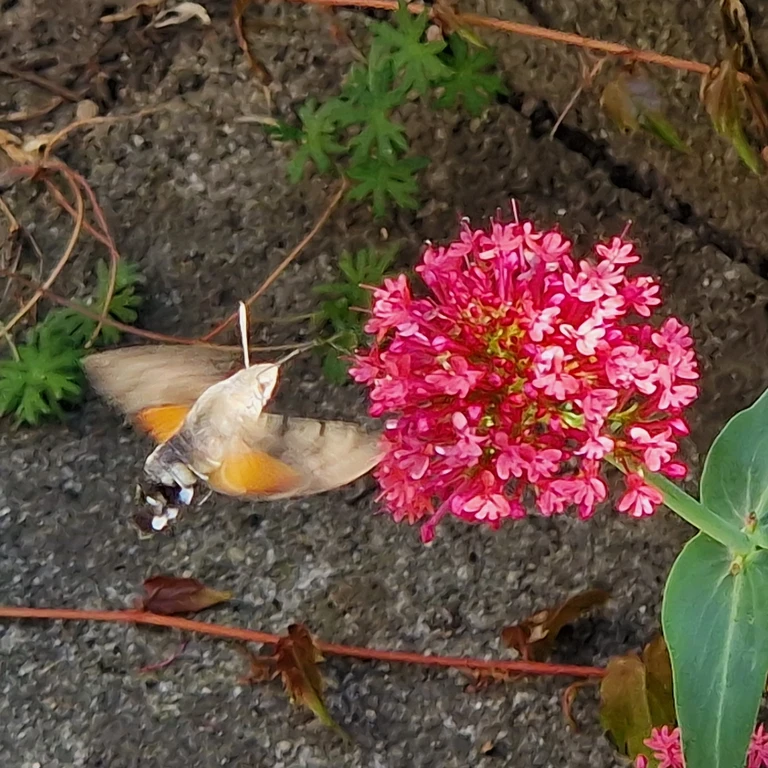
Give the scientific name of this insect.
Macroglossum stellatarum
